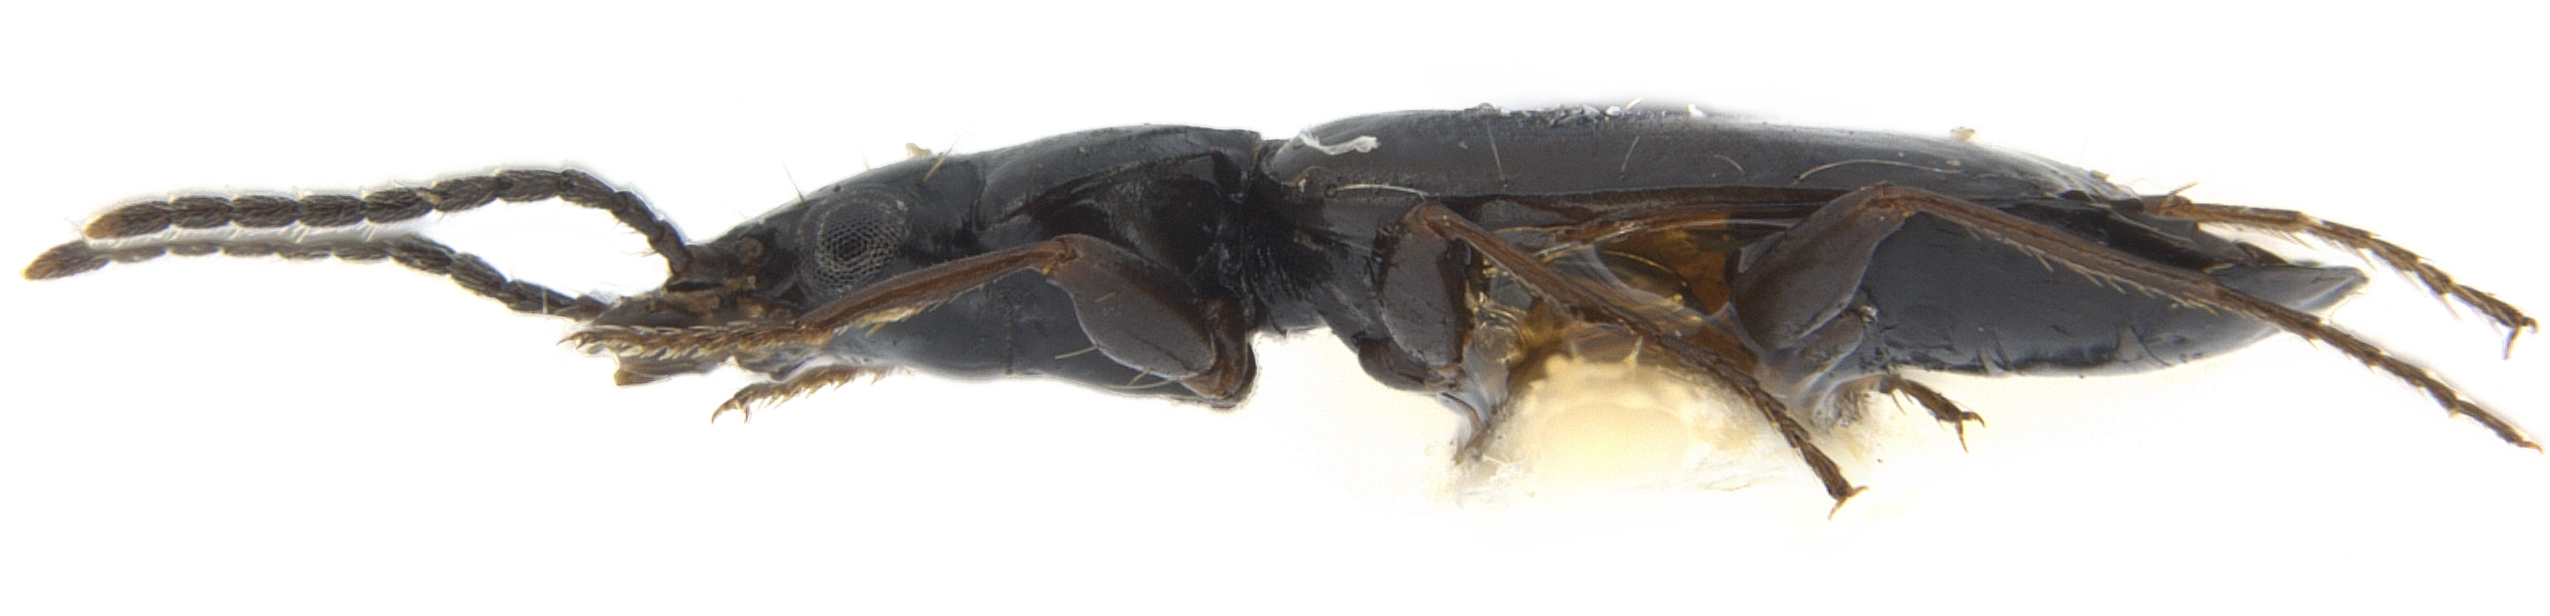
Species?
Microlestes glabratus (also Microlestes minutulus)
